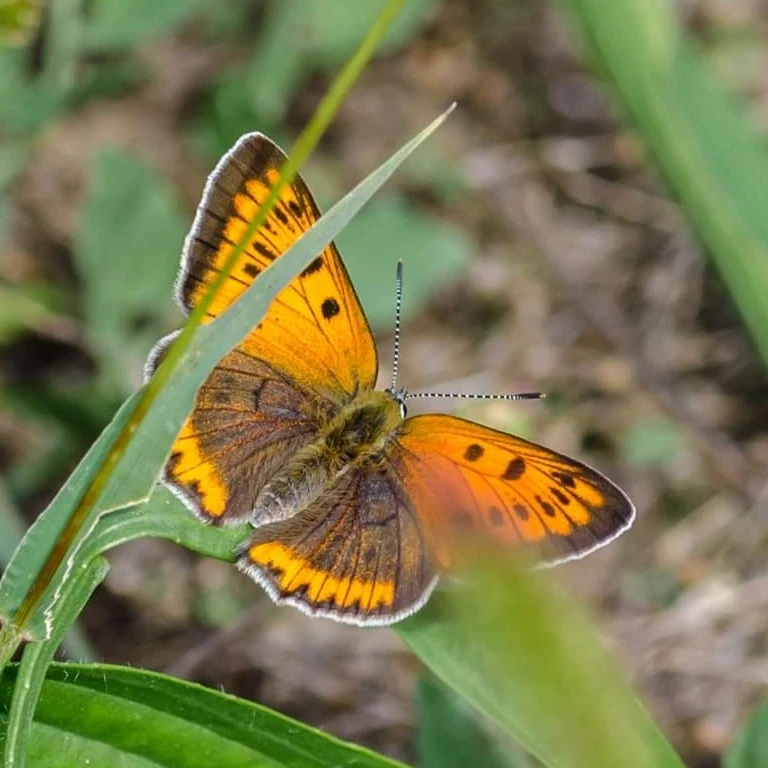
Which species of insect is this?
Lycaena dispar
